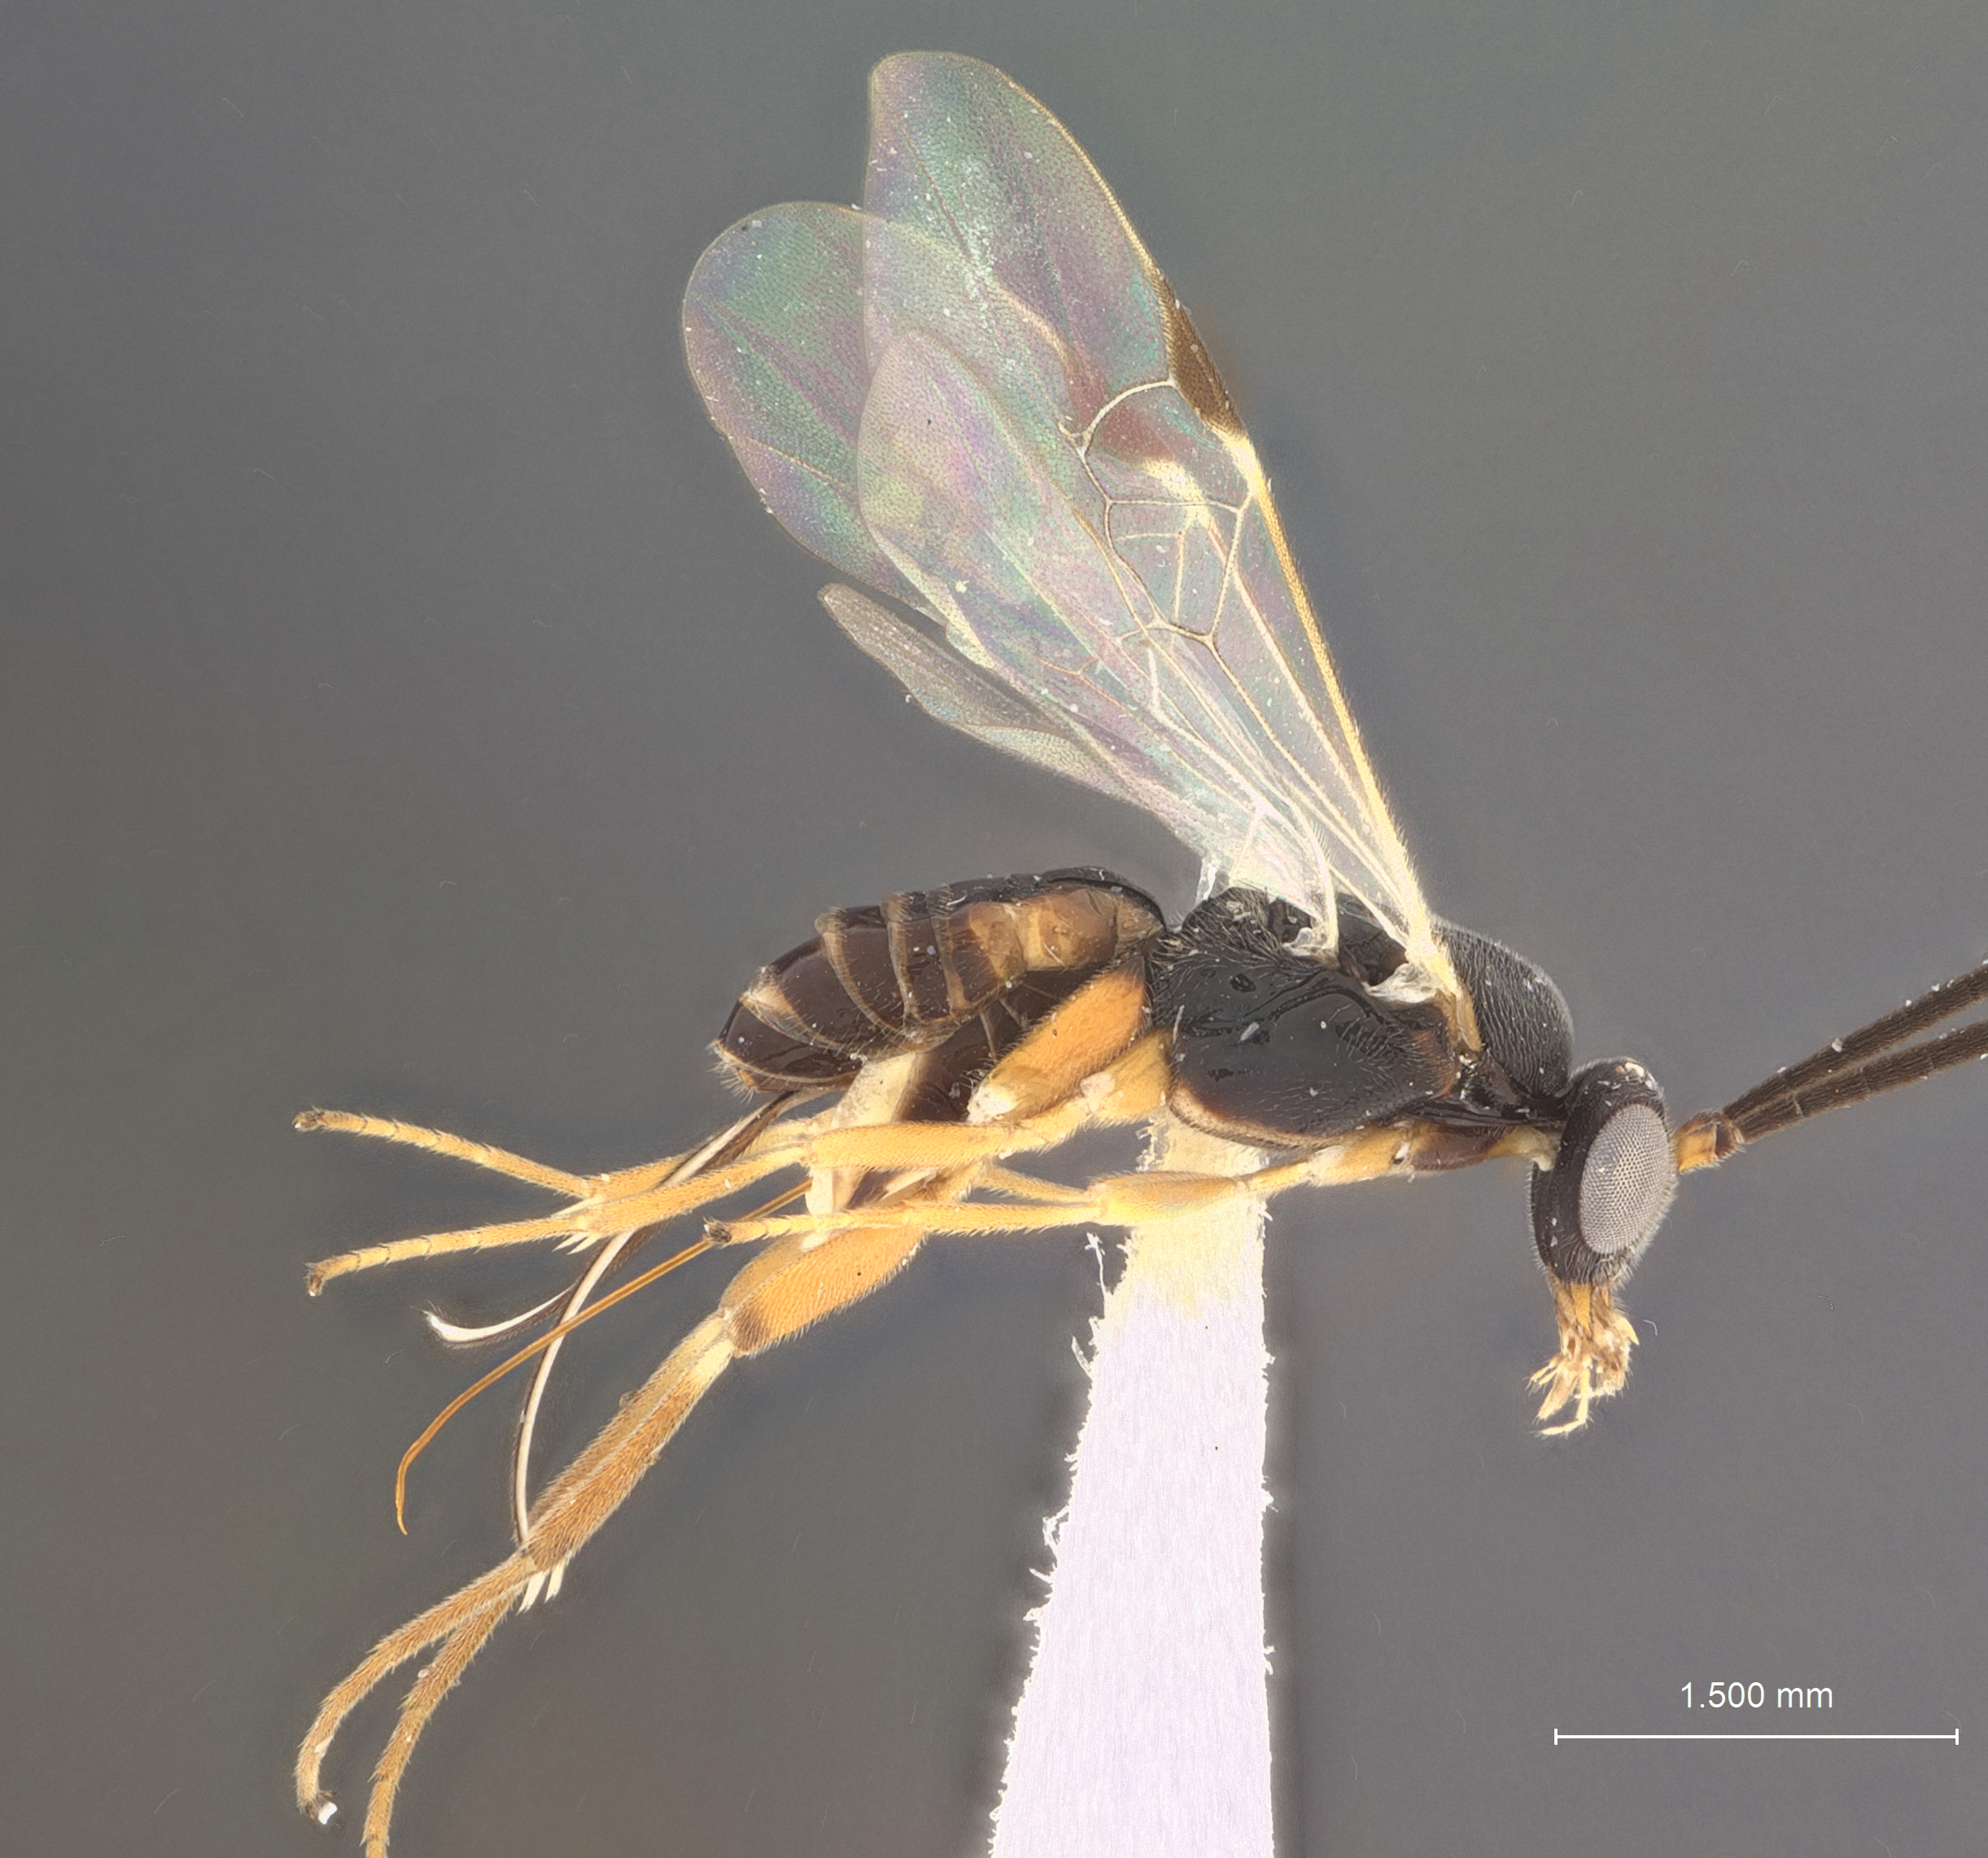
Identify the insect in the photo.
Promicrogaster polyporicola
